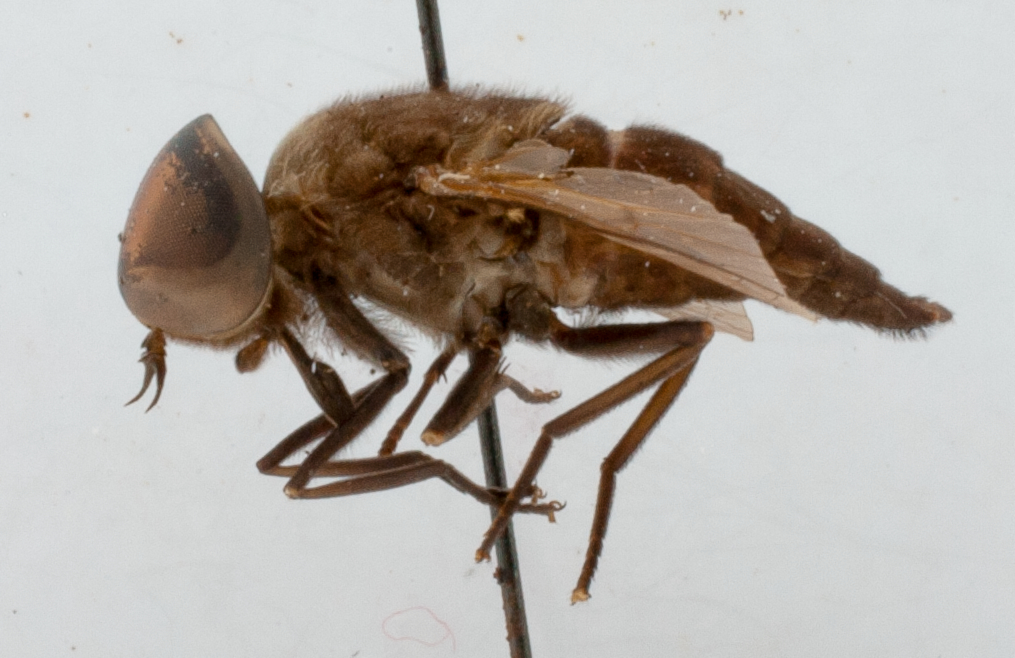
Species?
Tabanus pellus
